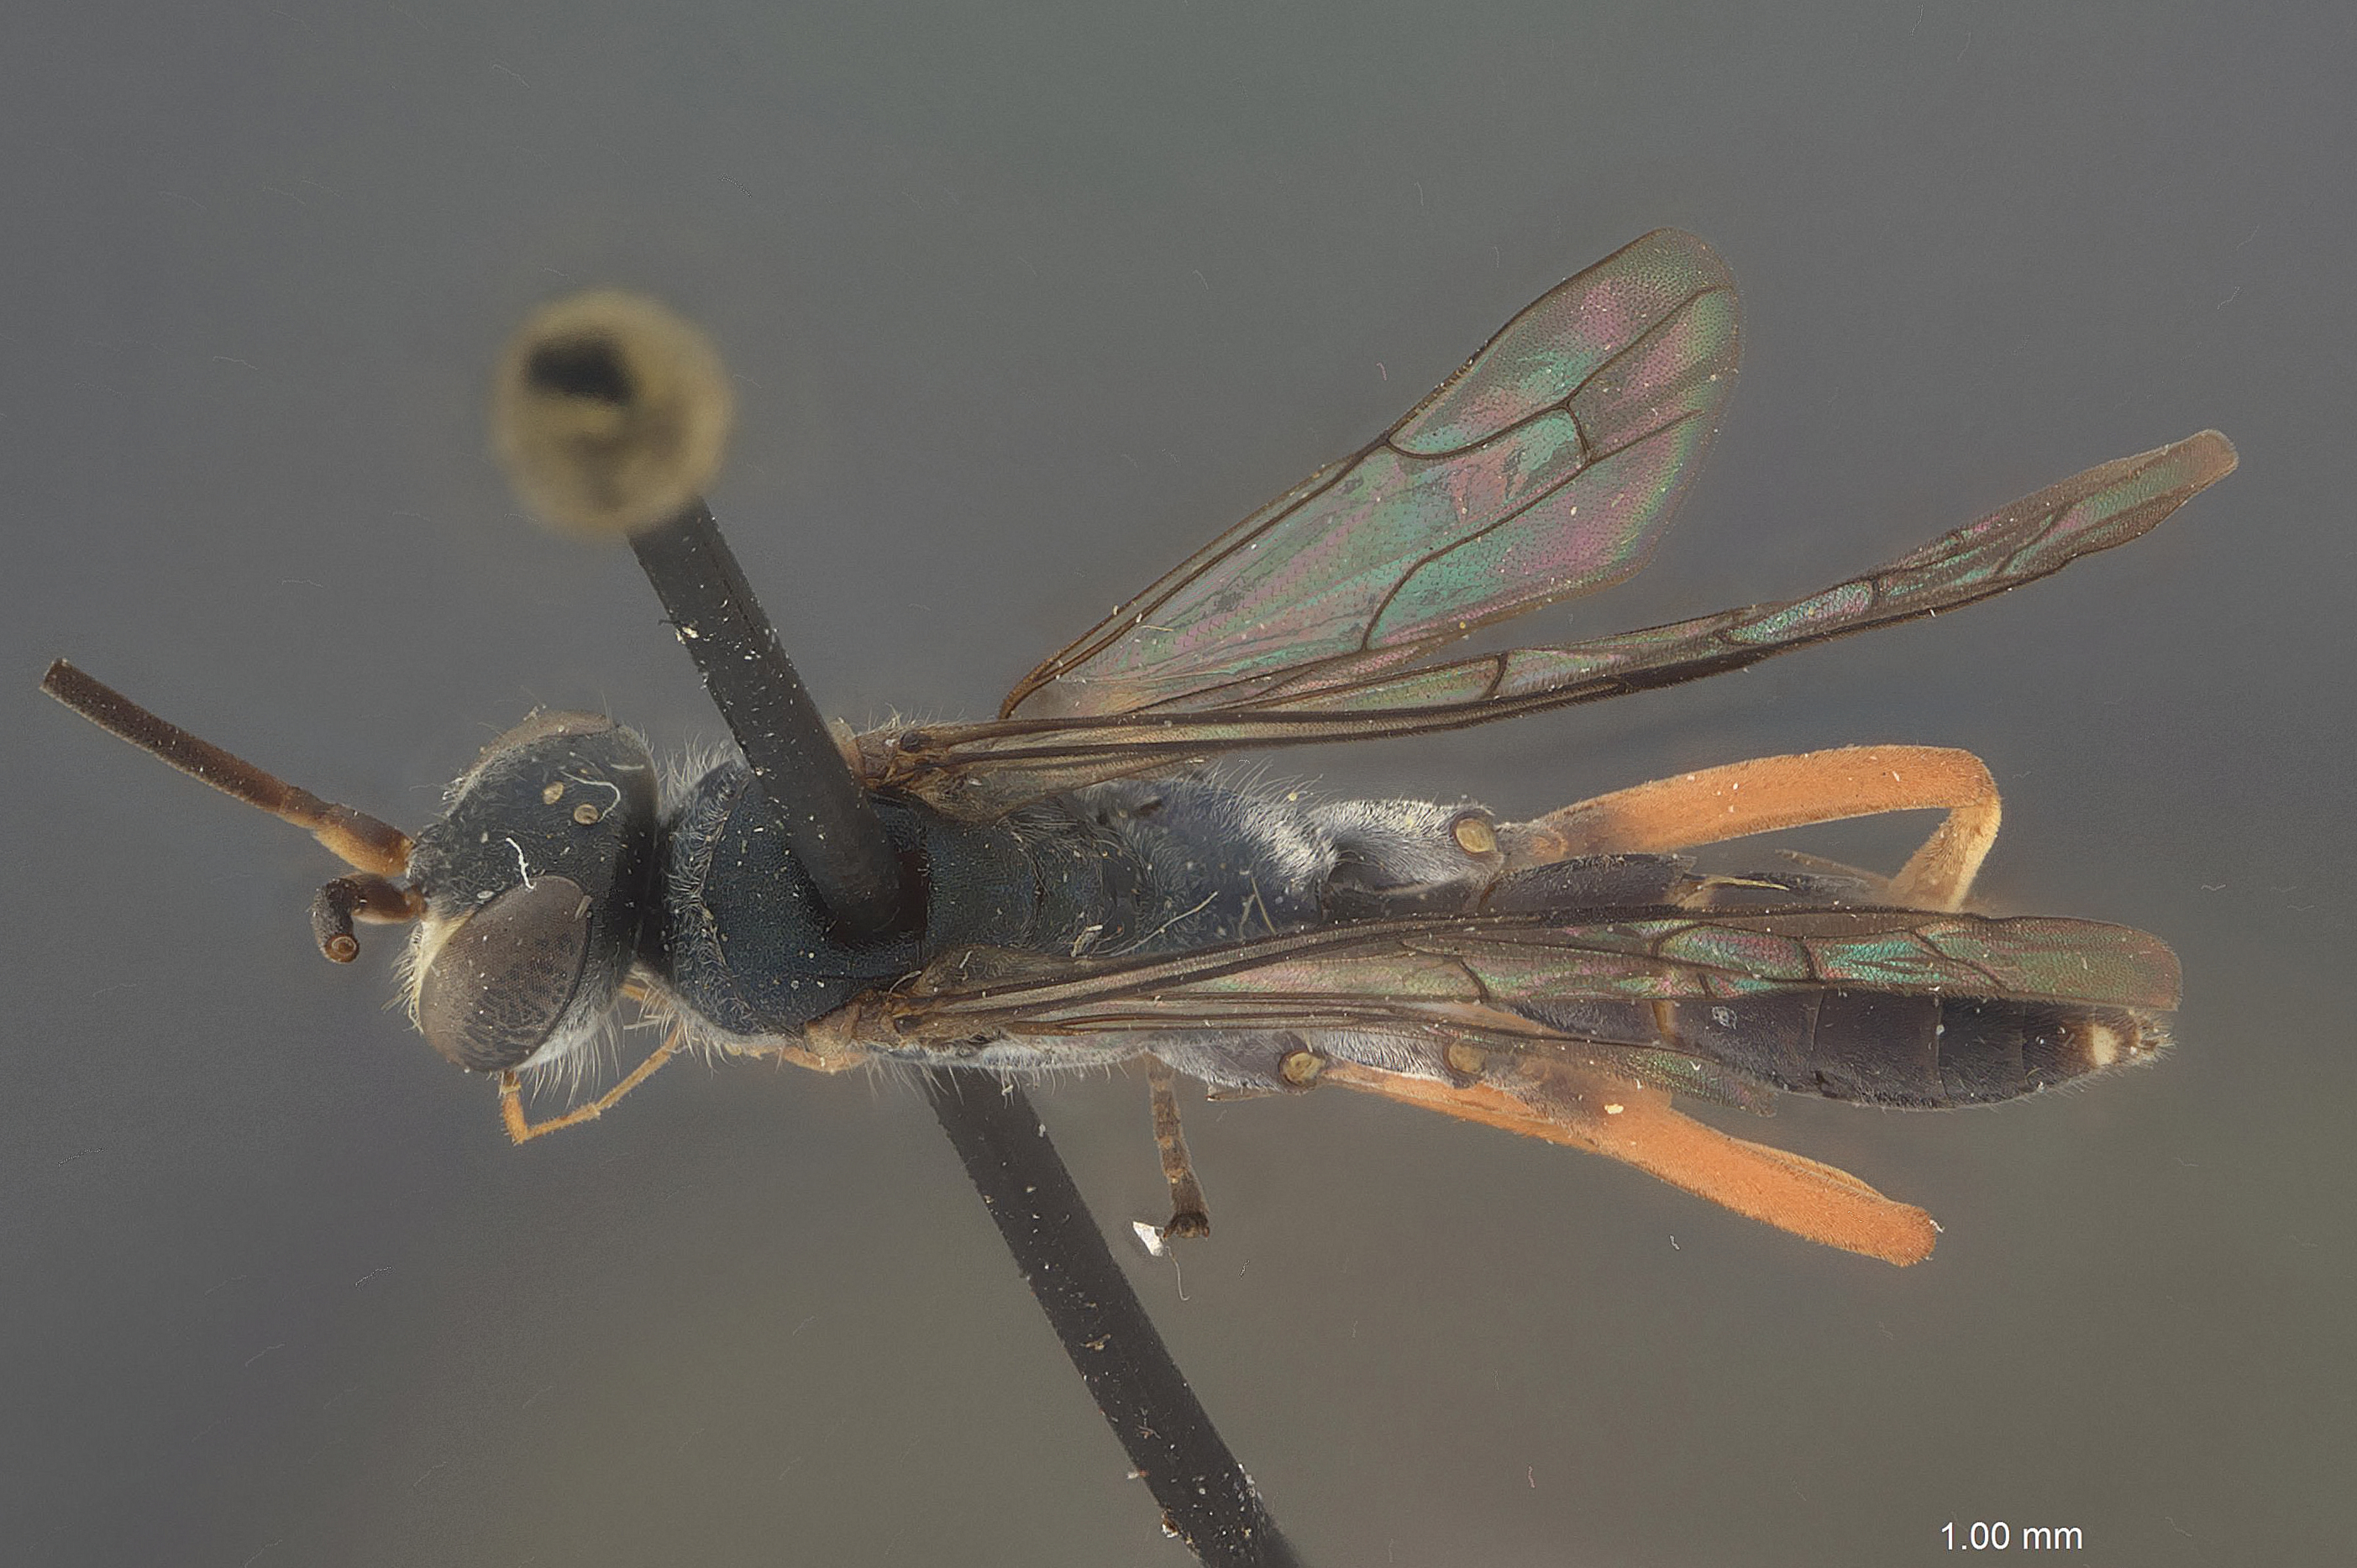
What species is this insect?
Auplopus atratus
